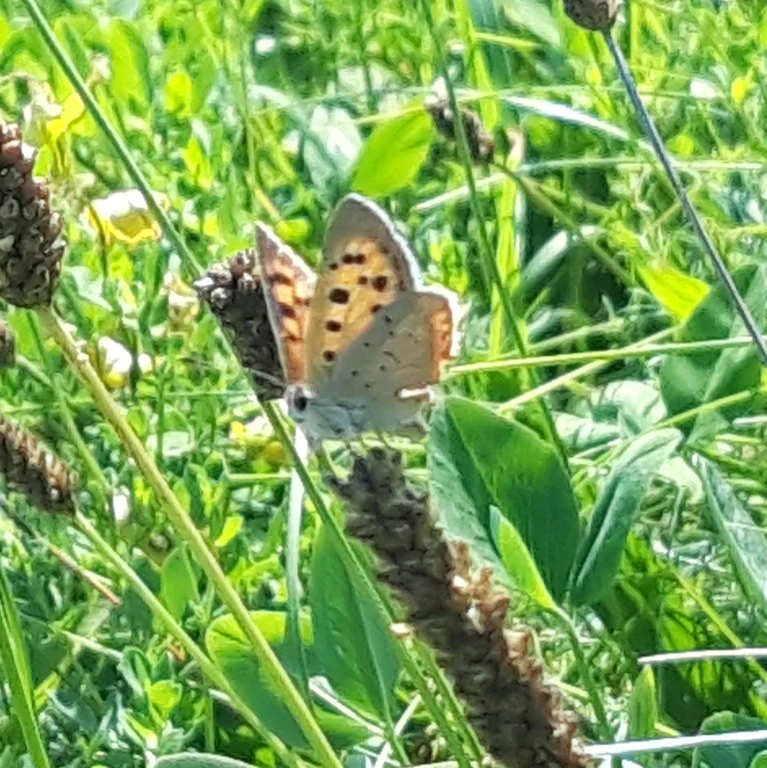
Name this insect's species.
Lycaena phlaeas
